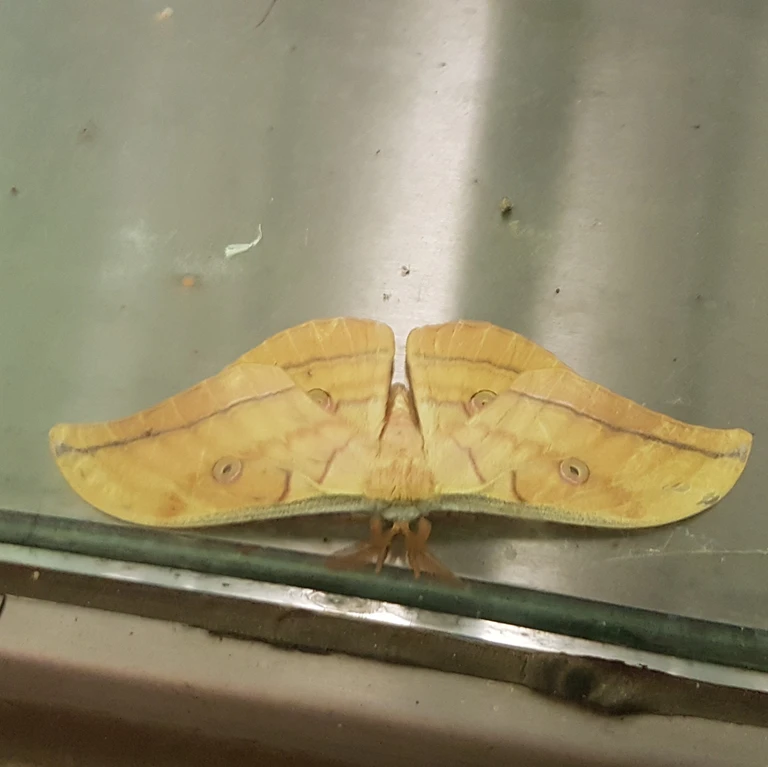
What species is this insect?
Antheraea yamamai
